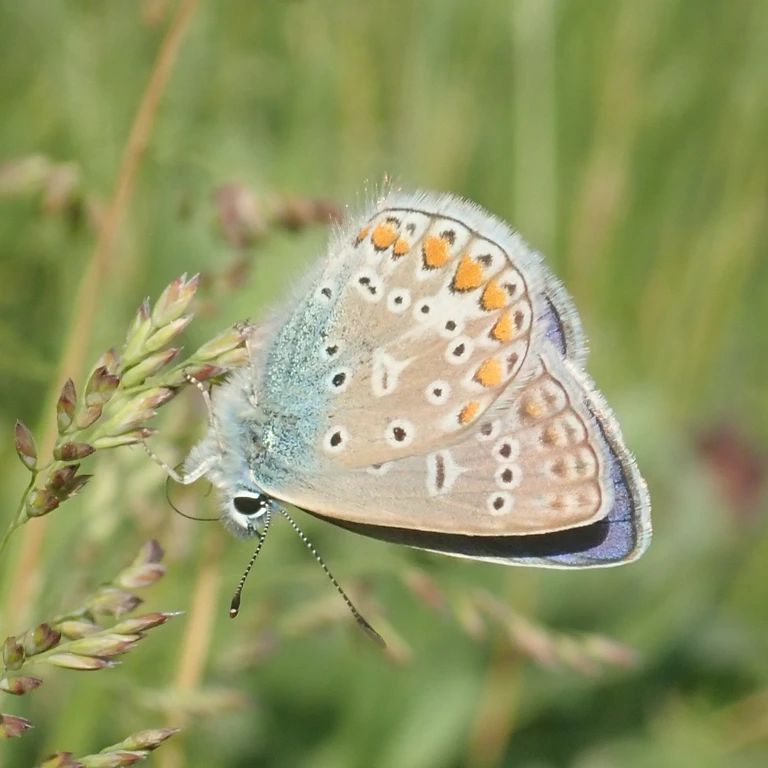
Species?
Polyommatus icarus
